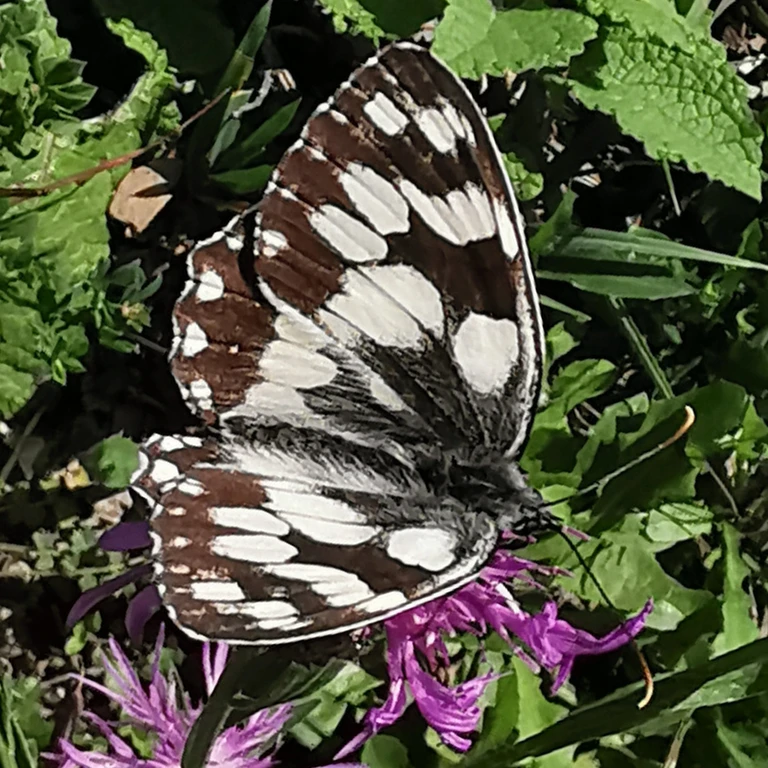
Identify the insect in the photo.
Melanargia galathea
